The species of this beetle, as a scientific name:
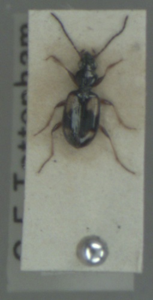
Bembidion illigeri
